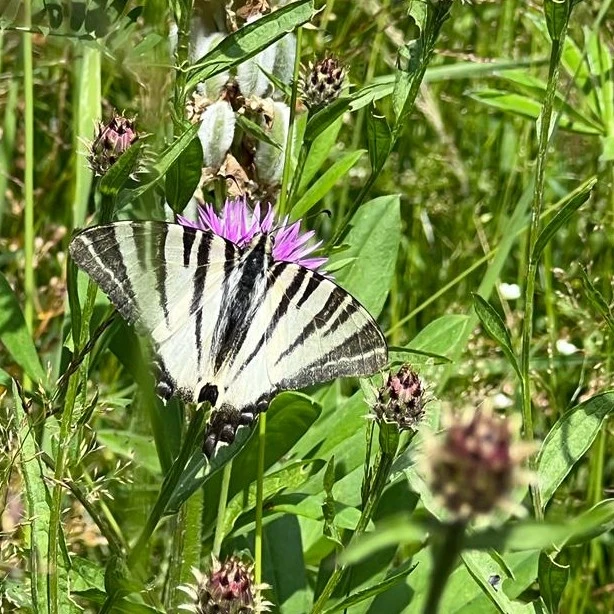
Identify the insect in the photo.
Iphiclides podalirius
